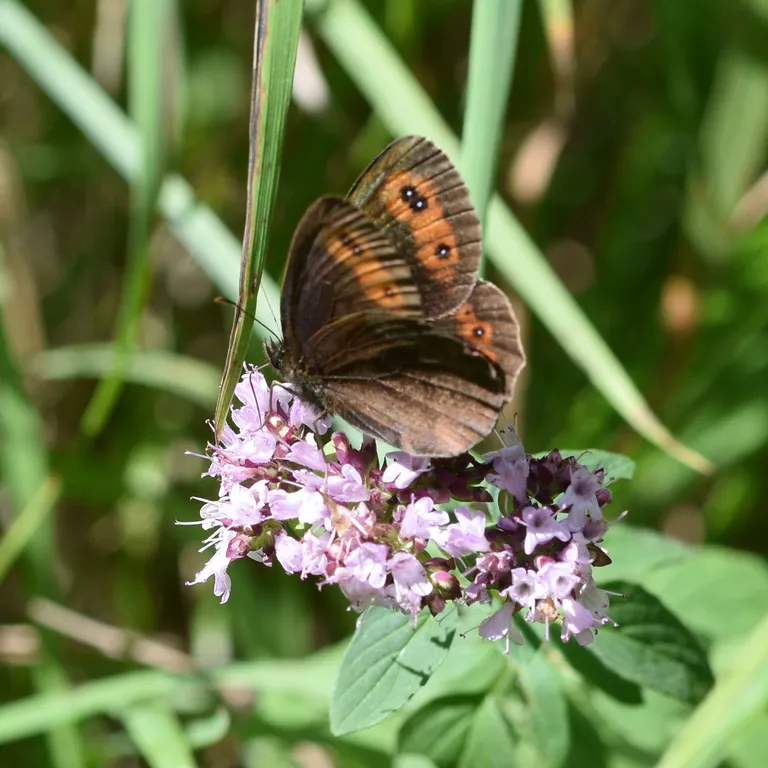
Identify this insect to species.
Erebia aethiops
